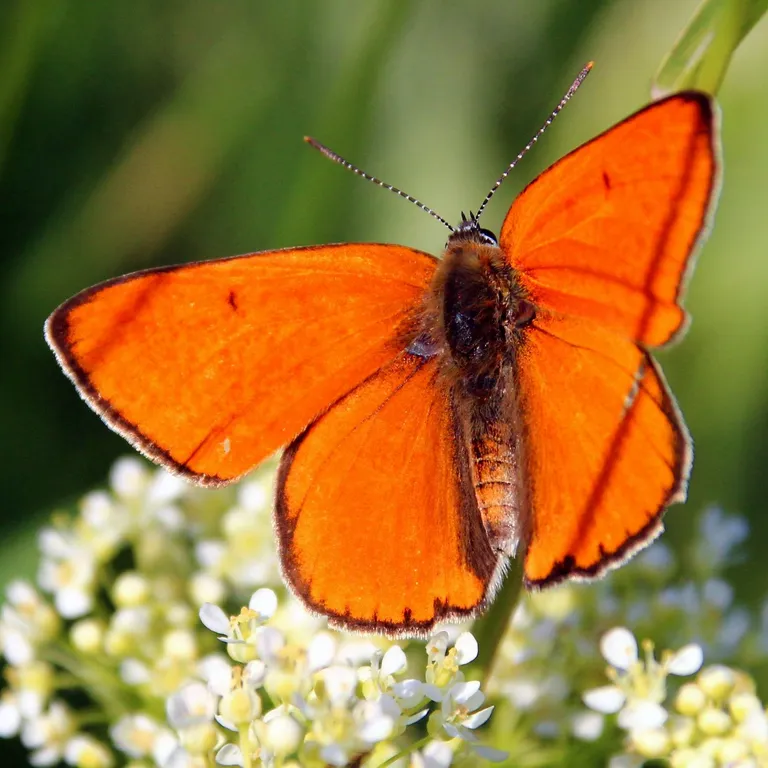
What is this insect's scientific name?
Lycaena dispar
